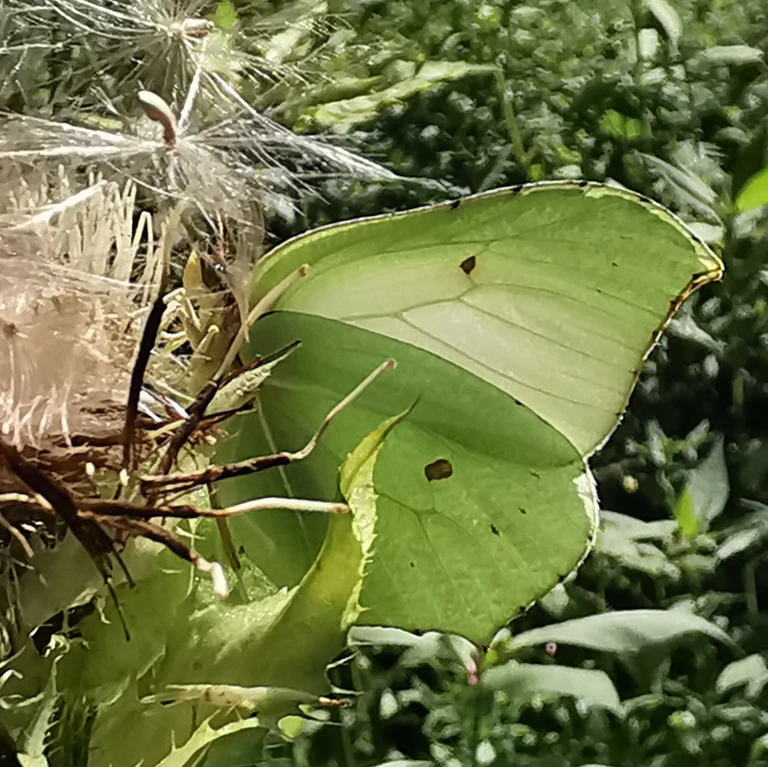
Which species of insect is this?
Gonepteryx rhamni
